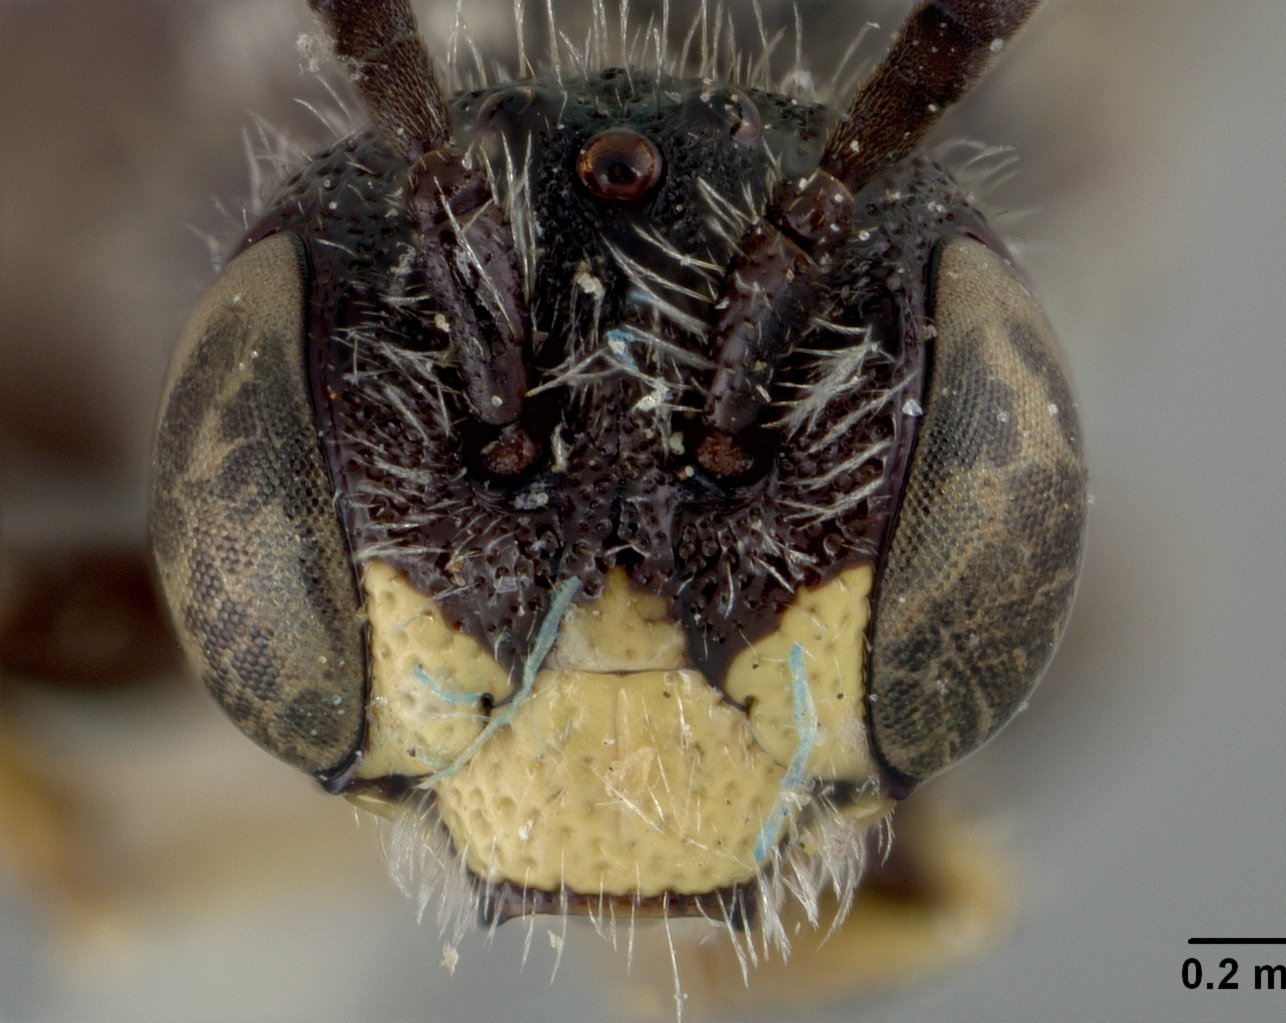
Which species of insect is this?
Panurginus planatus
